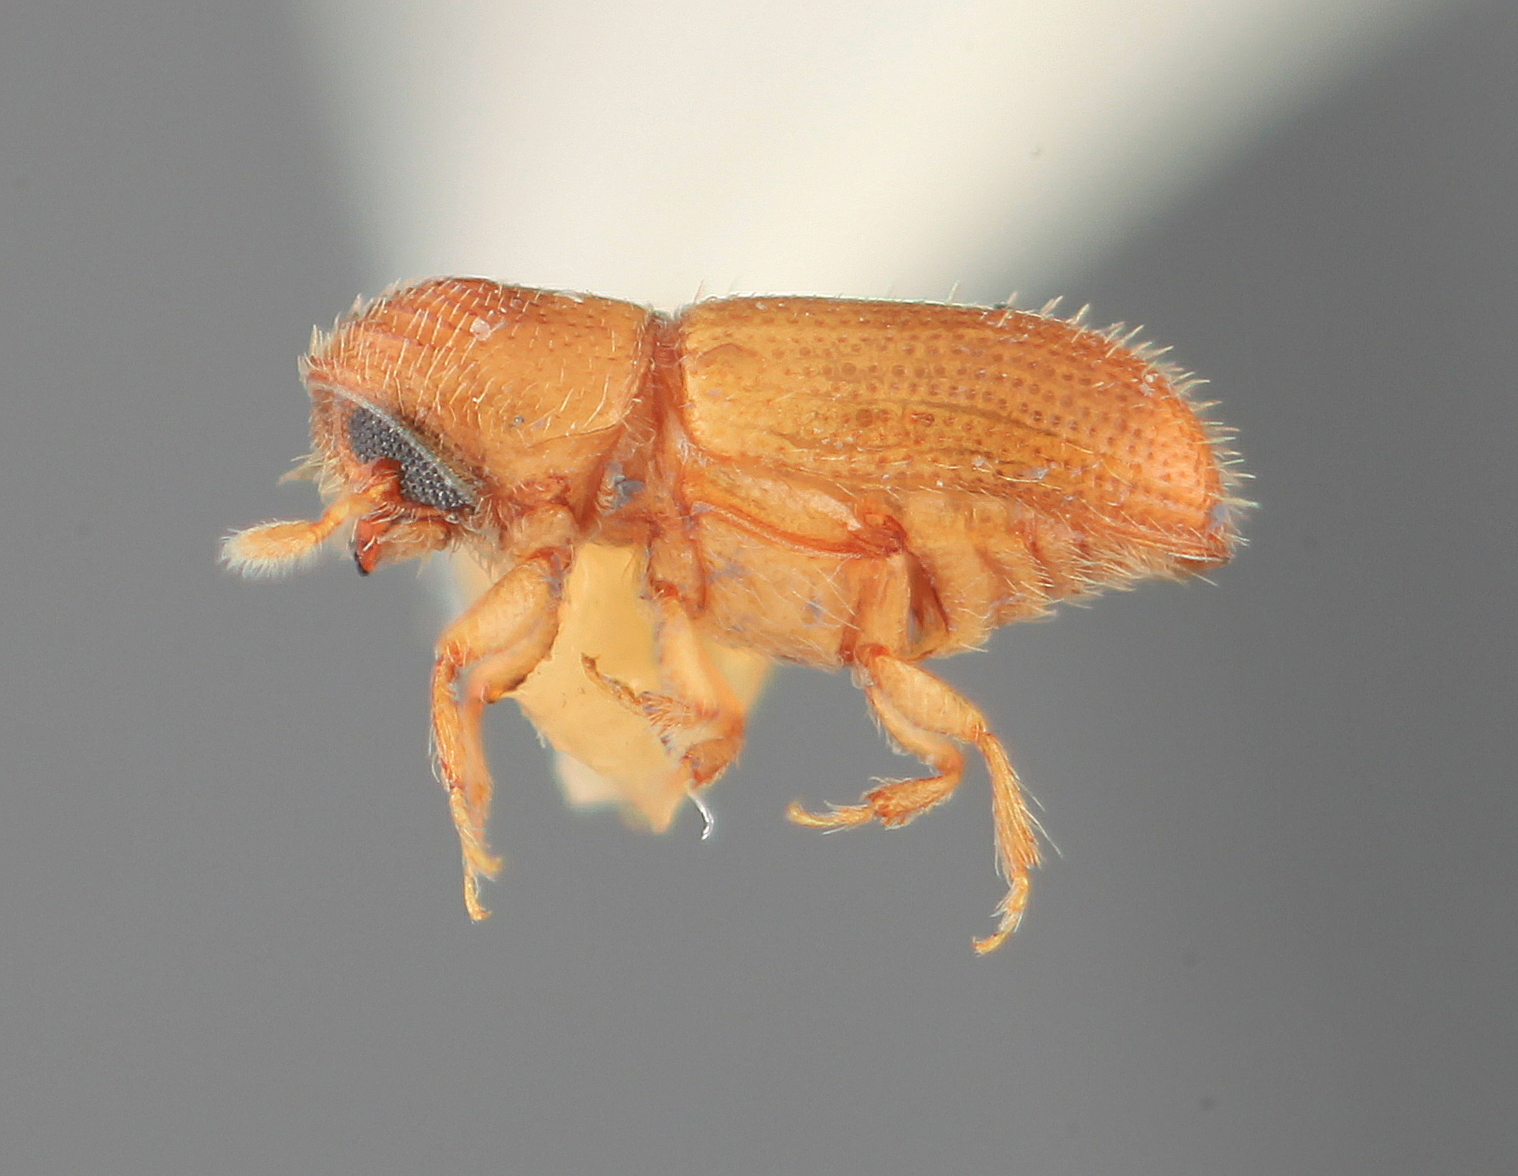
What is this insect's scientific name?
Pityophthorus strictus
